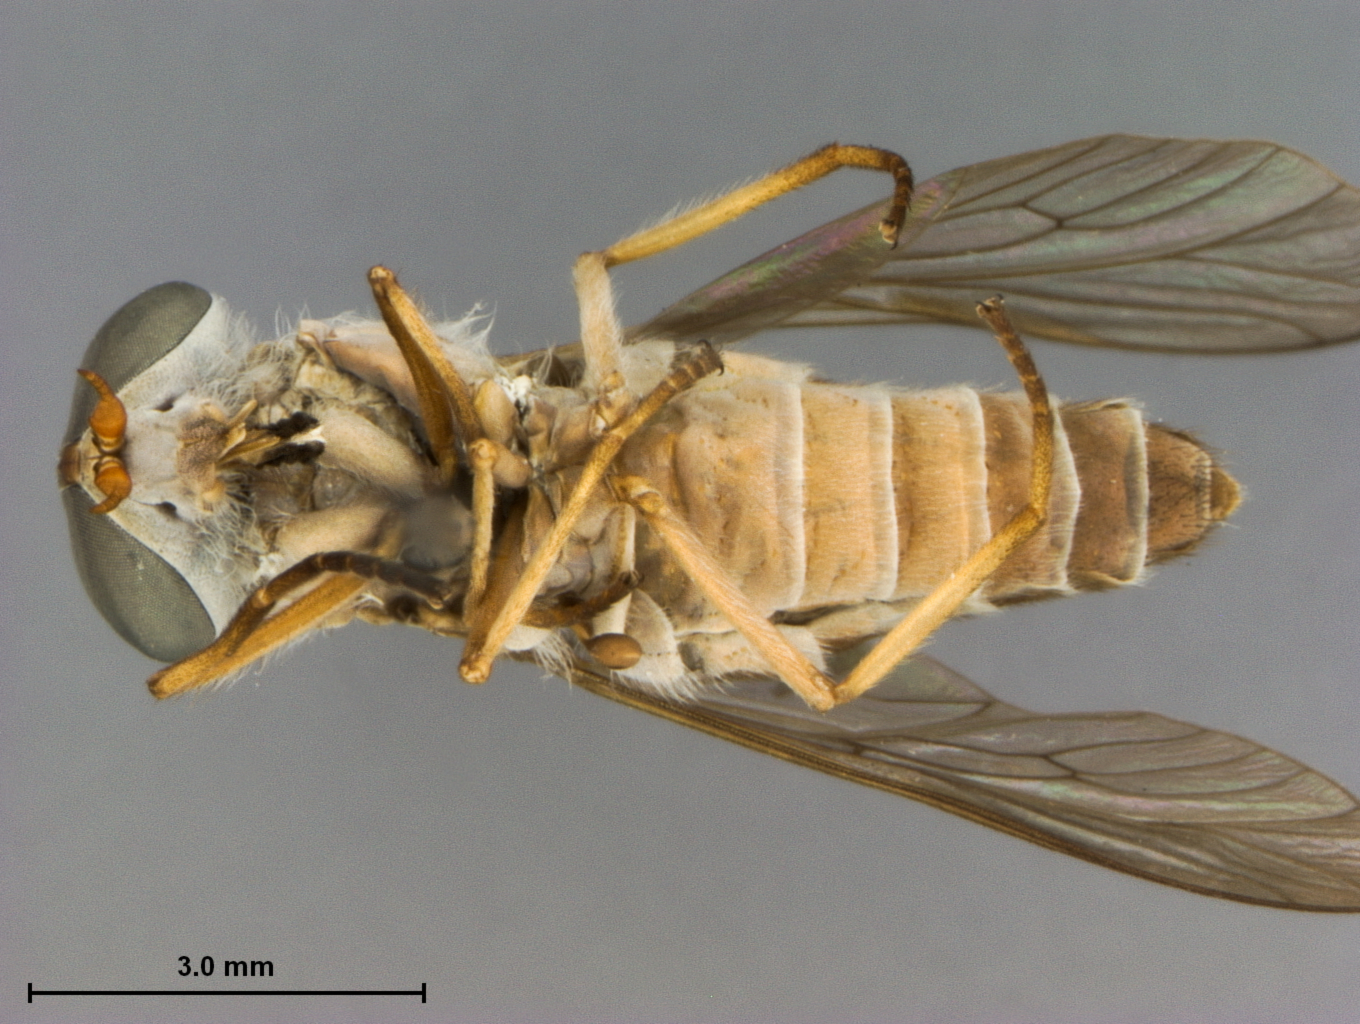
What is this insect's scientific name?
Stenotabanus trilunatus
